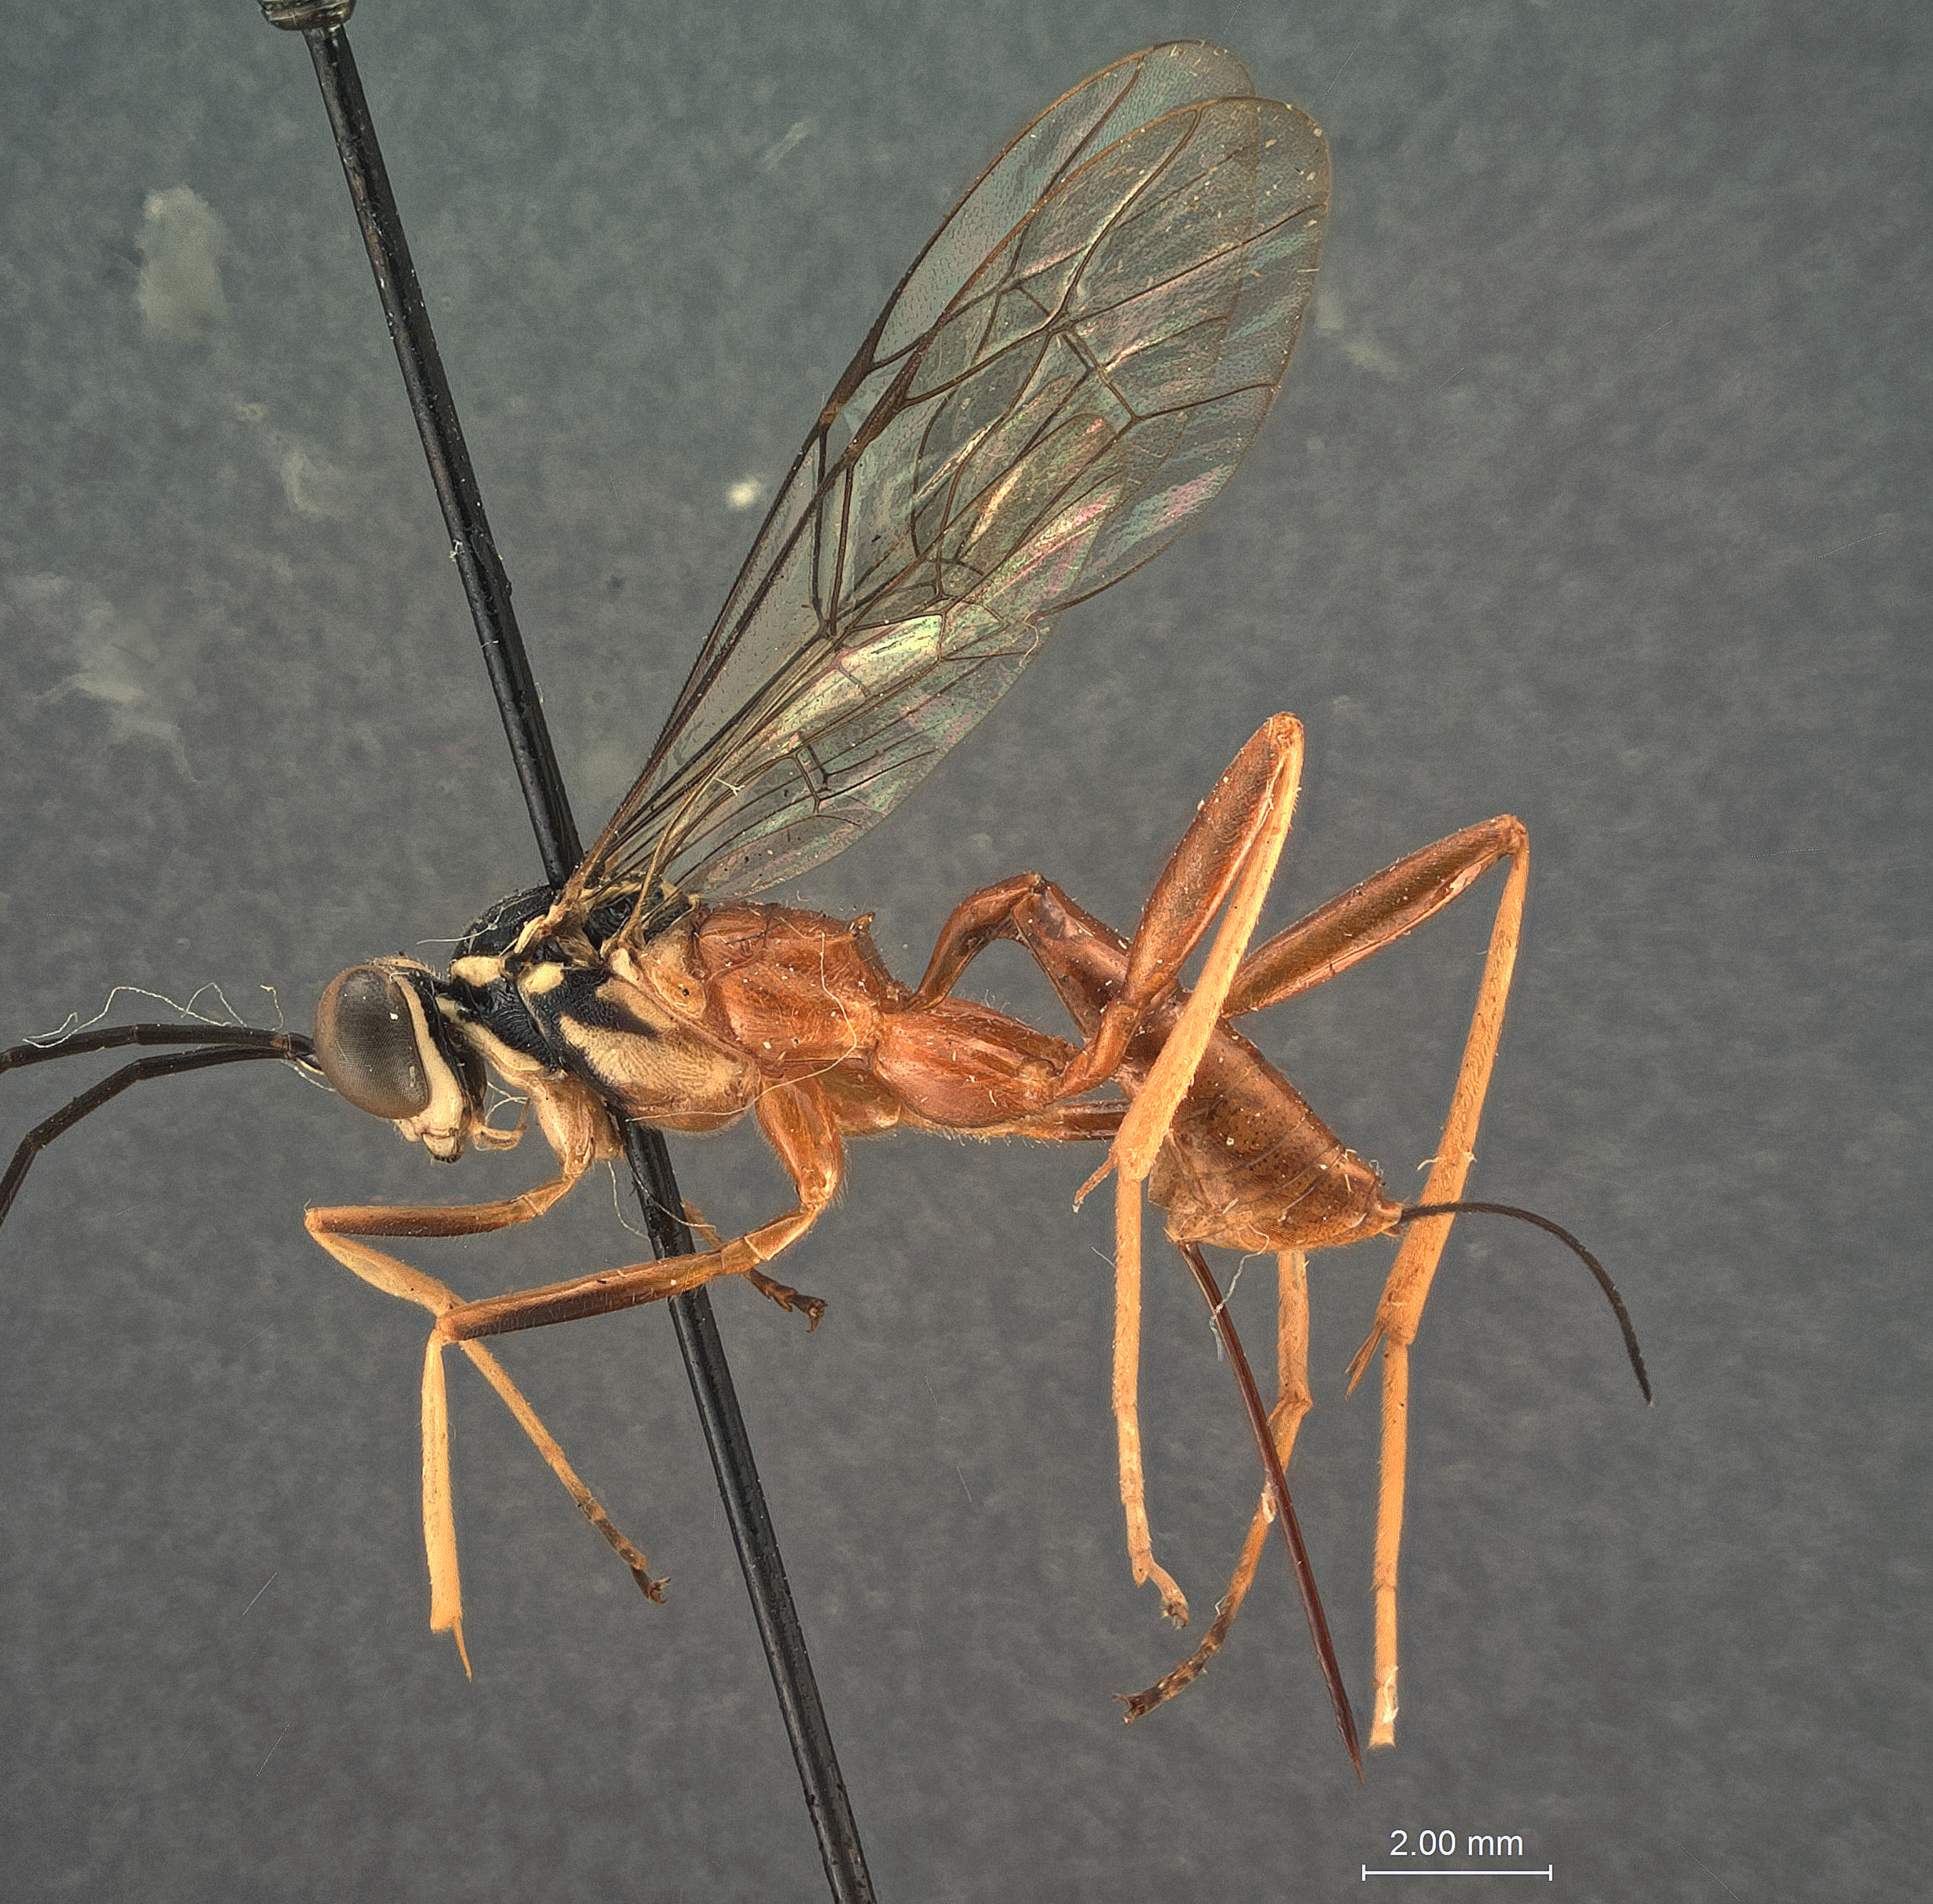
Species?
Exetastes dichrous
